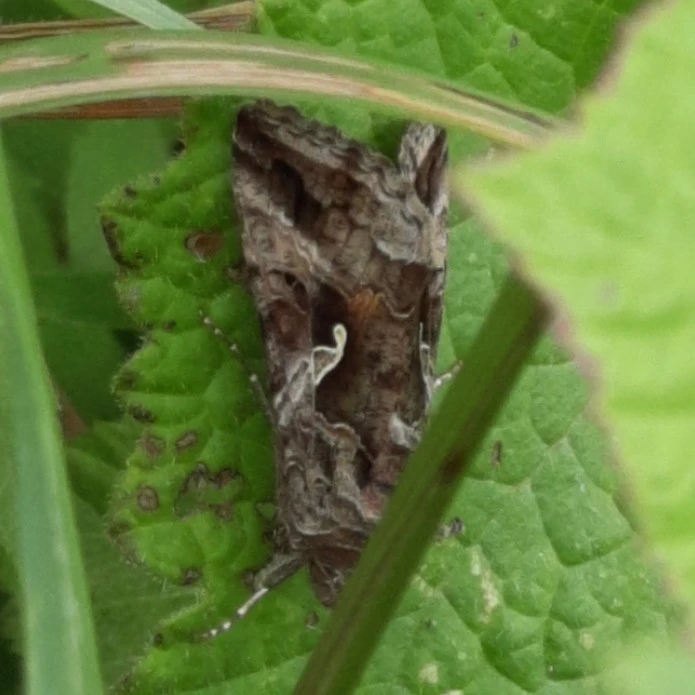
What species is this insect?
Autographa gamma
